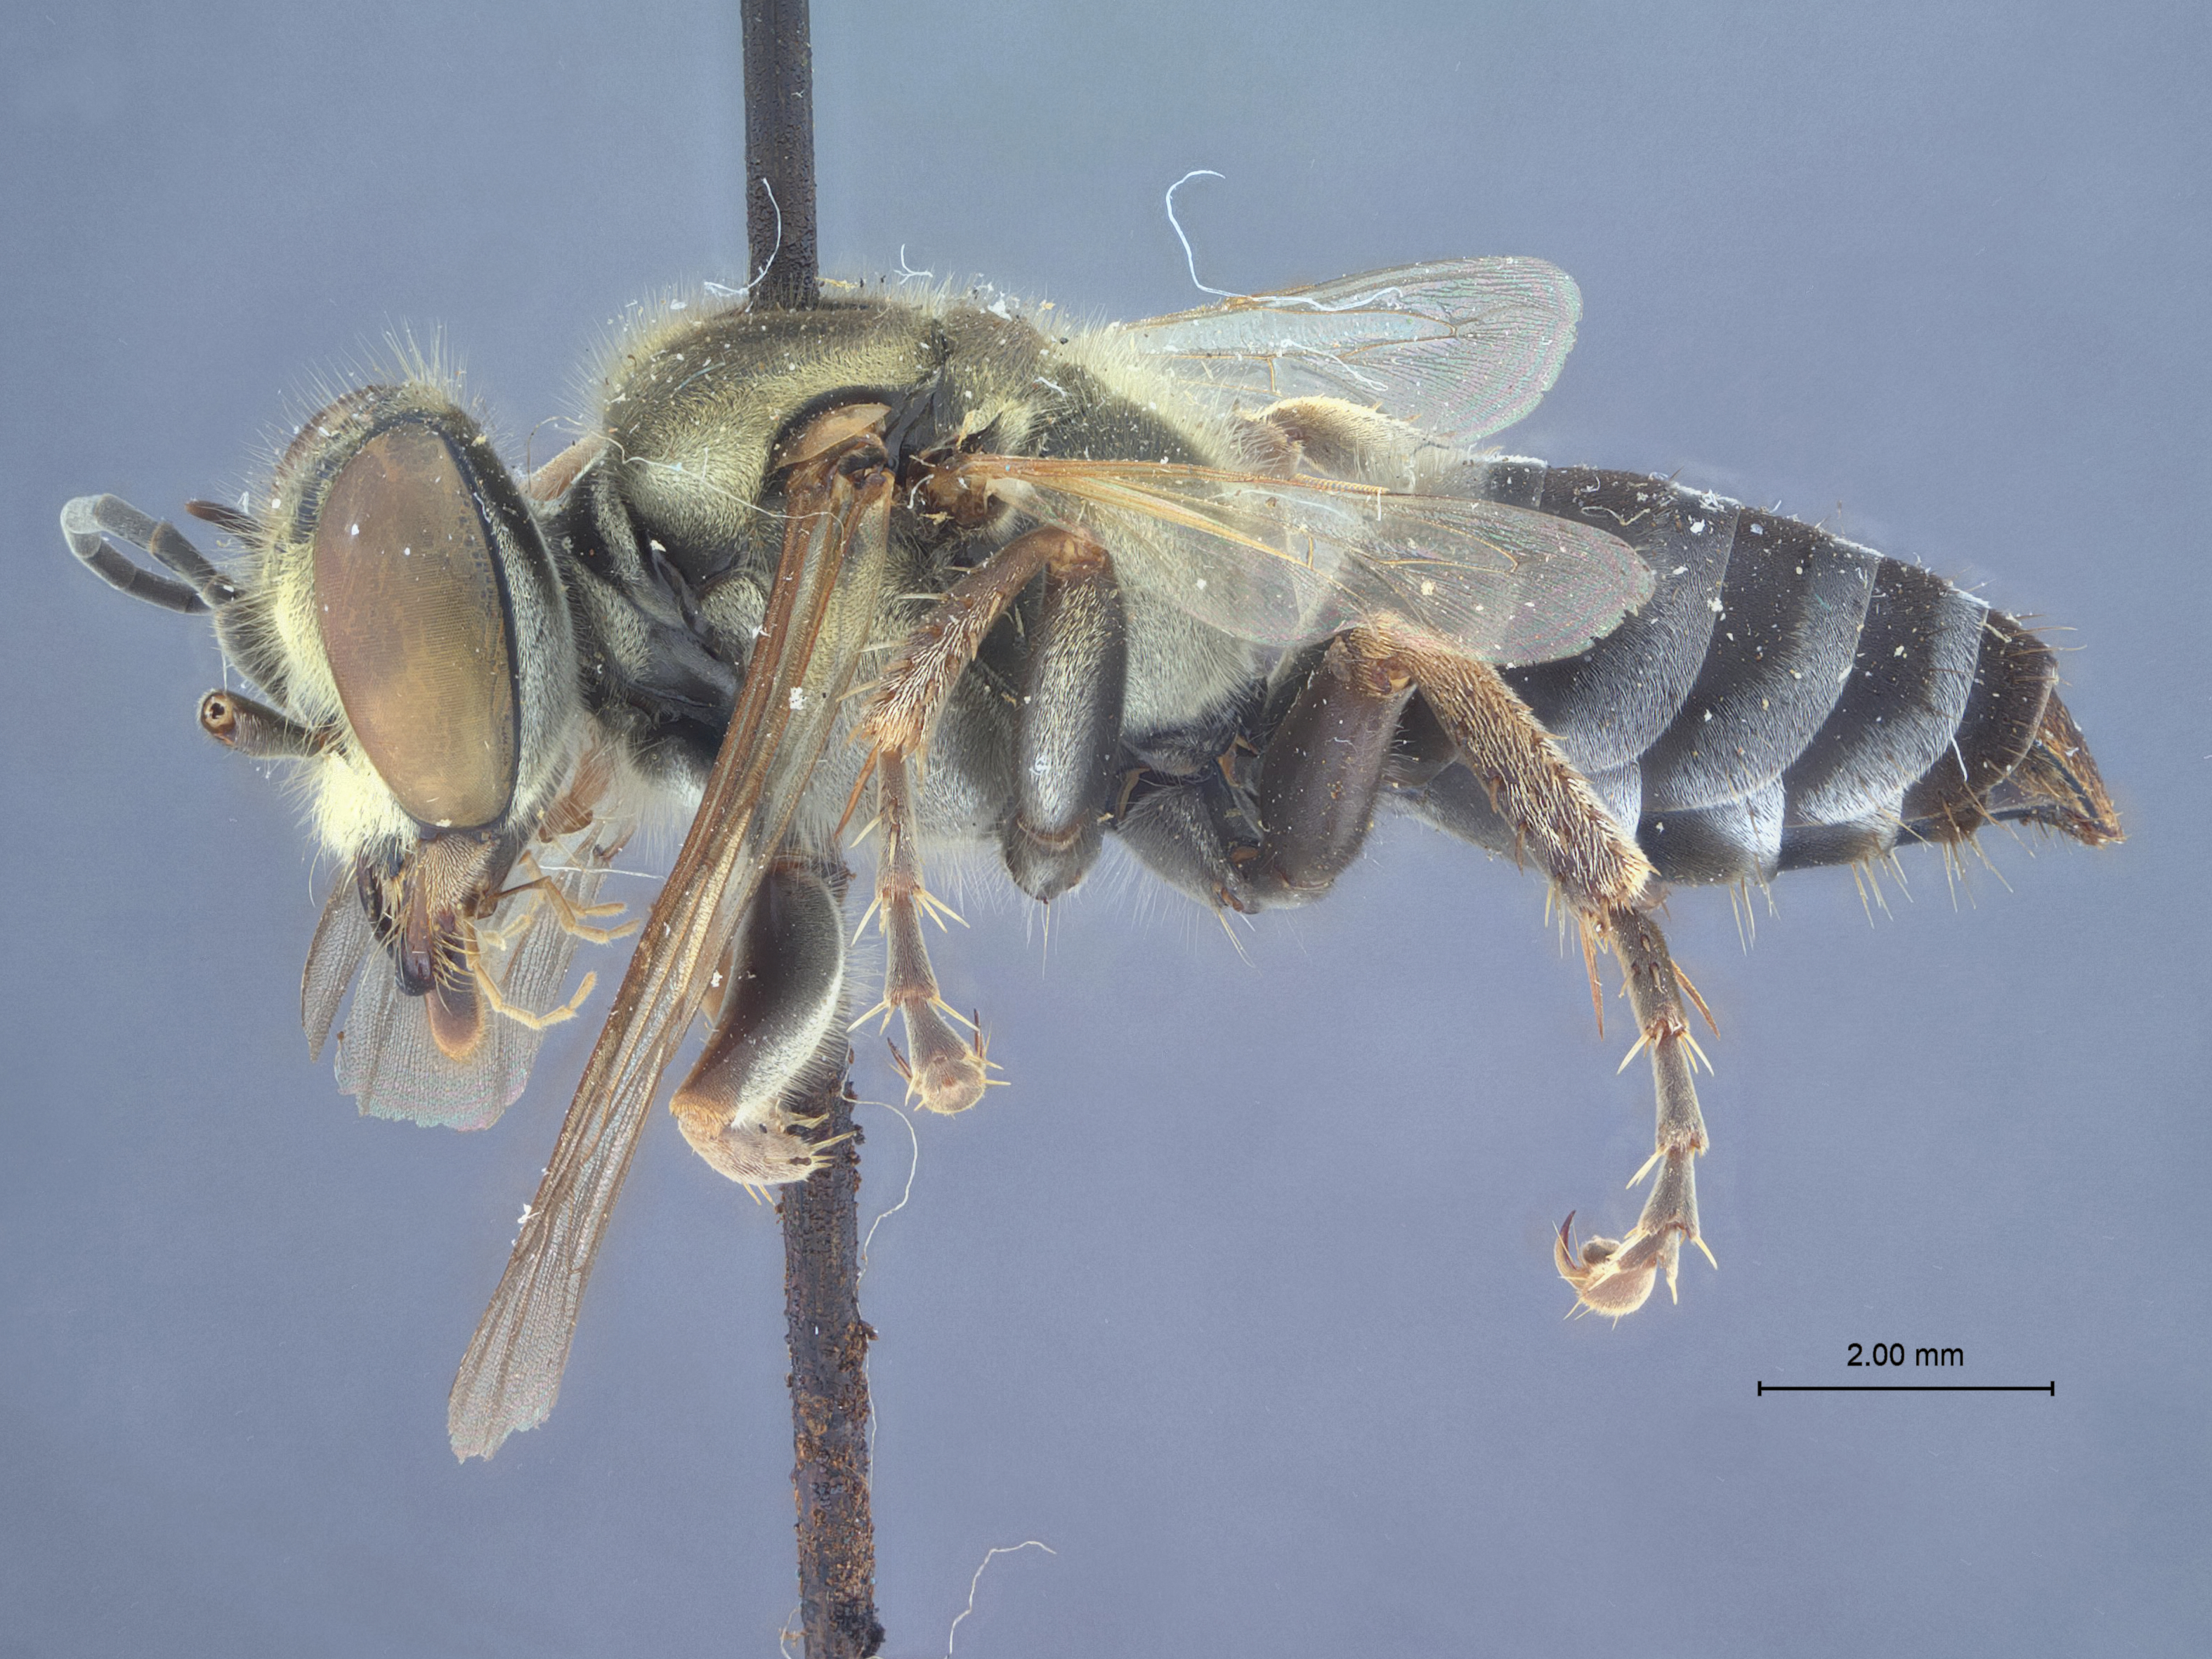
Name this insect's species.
Tachytes banoensis
